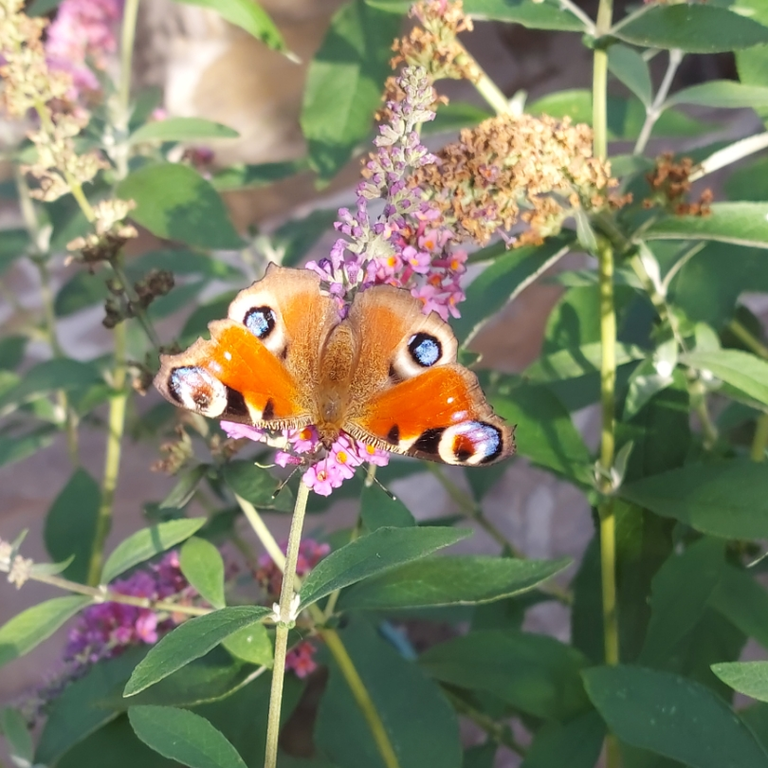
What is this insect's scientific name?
Aglais io
